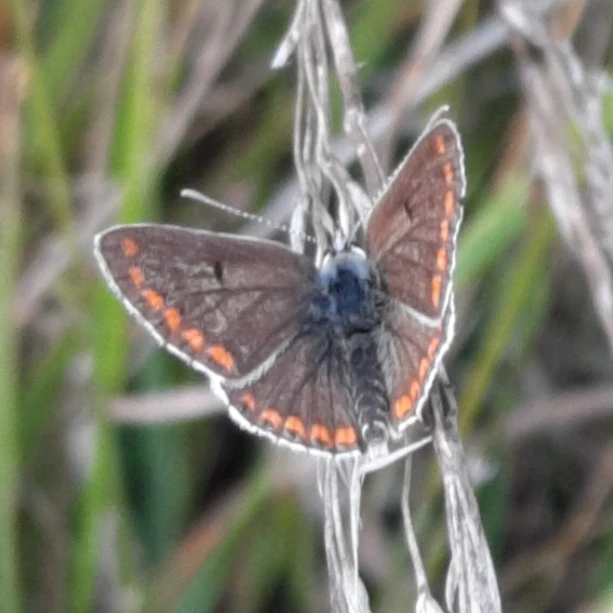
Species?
Aricia agestis/artaxerxes
